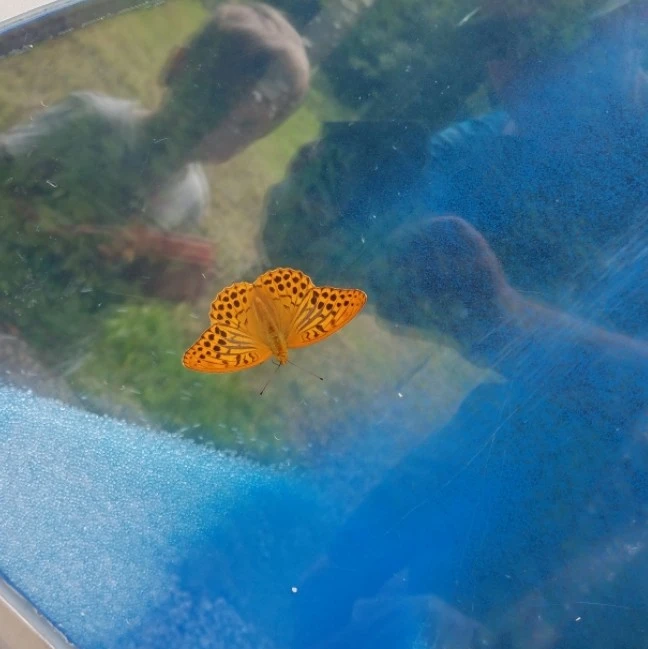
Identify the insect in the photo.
Argynnis paphia
